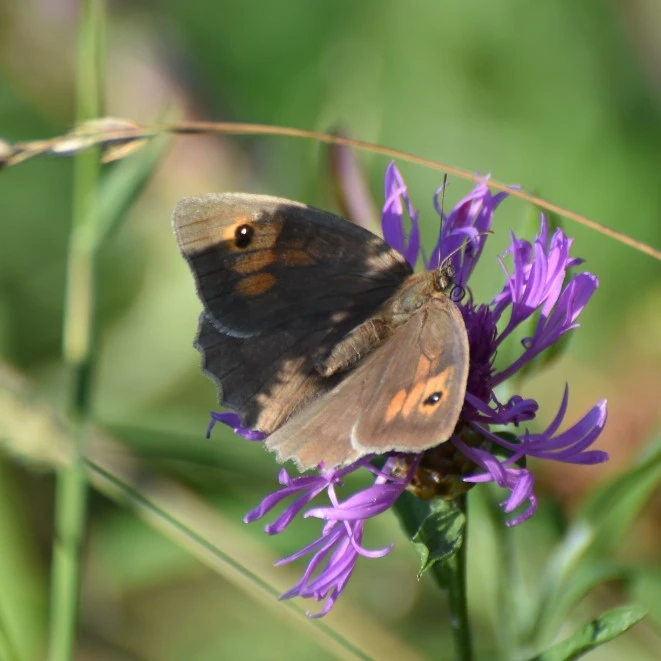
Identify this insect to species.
Maniola jurtina
